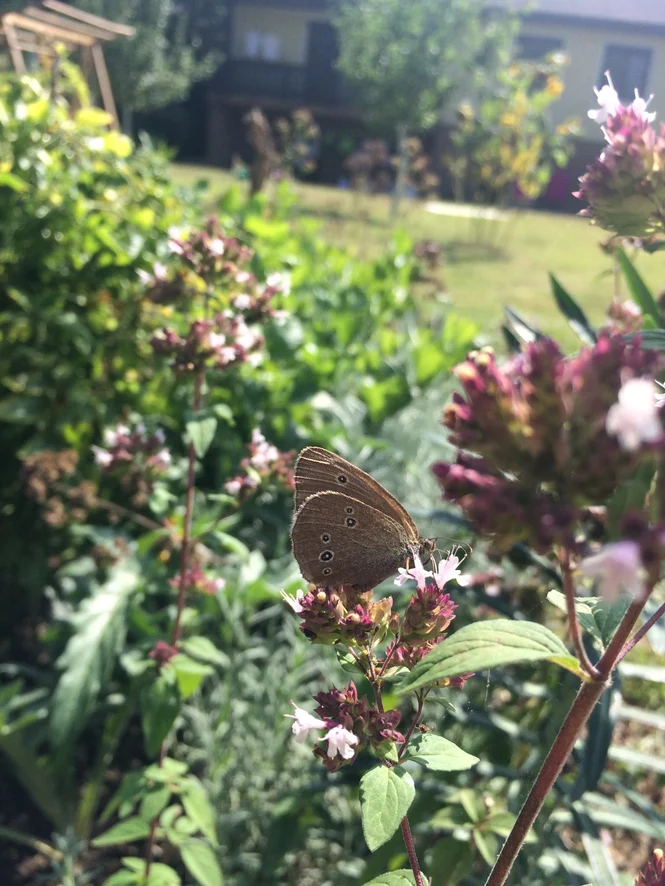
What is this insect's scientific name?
Aphantopus hyperantus
